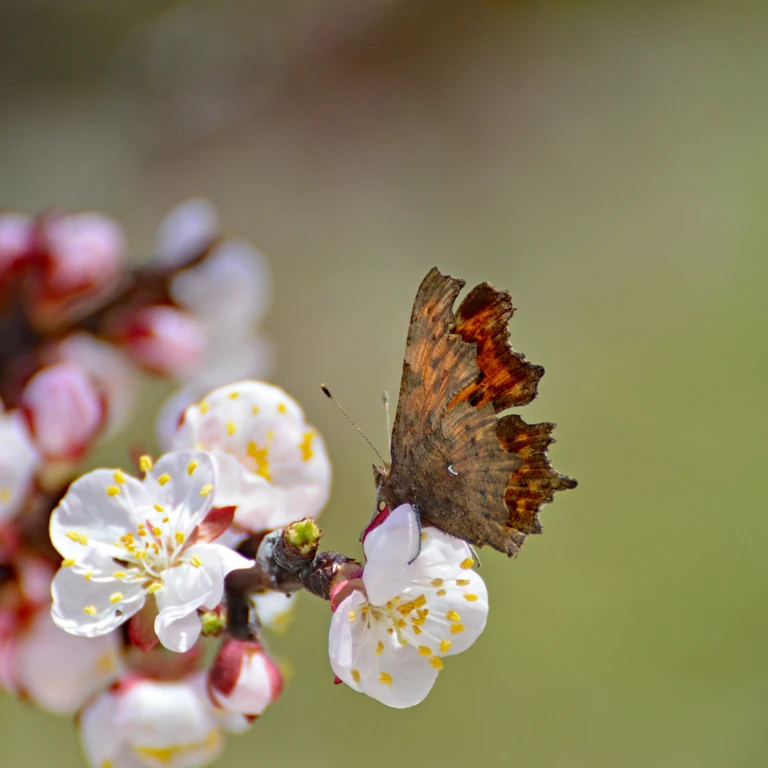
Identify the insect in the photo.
Polygonia c-album
